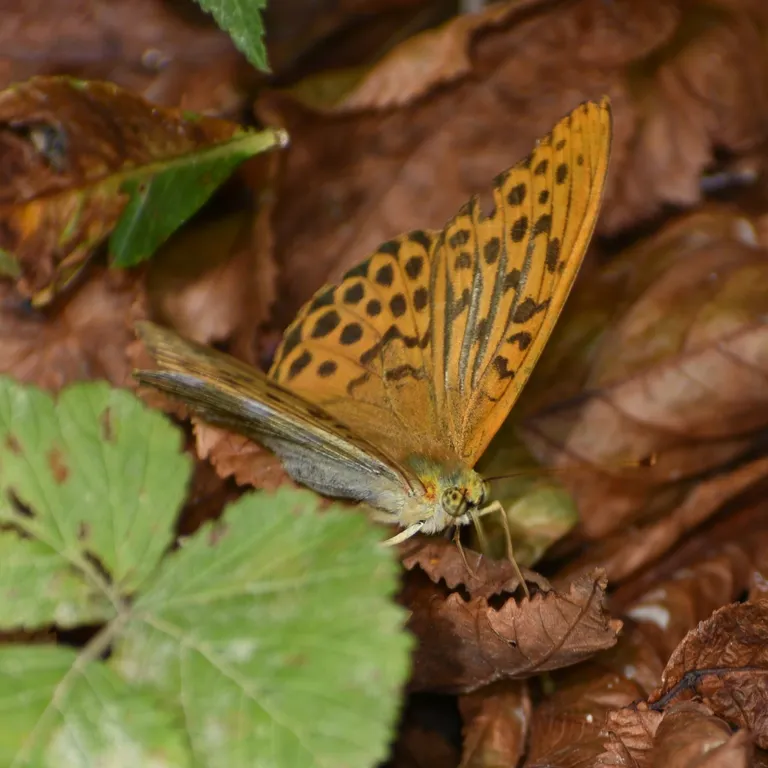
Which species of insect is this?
Argynnis paphia
